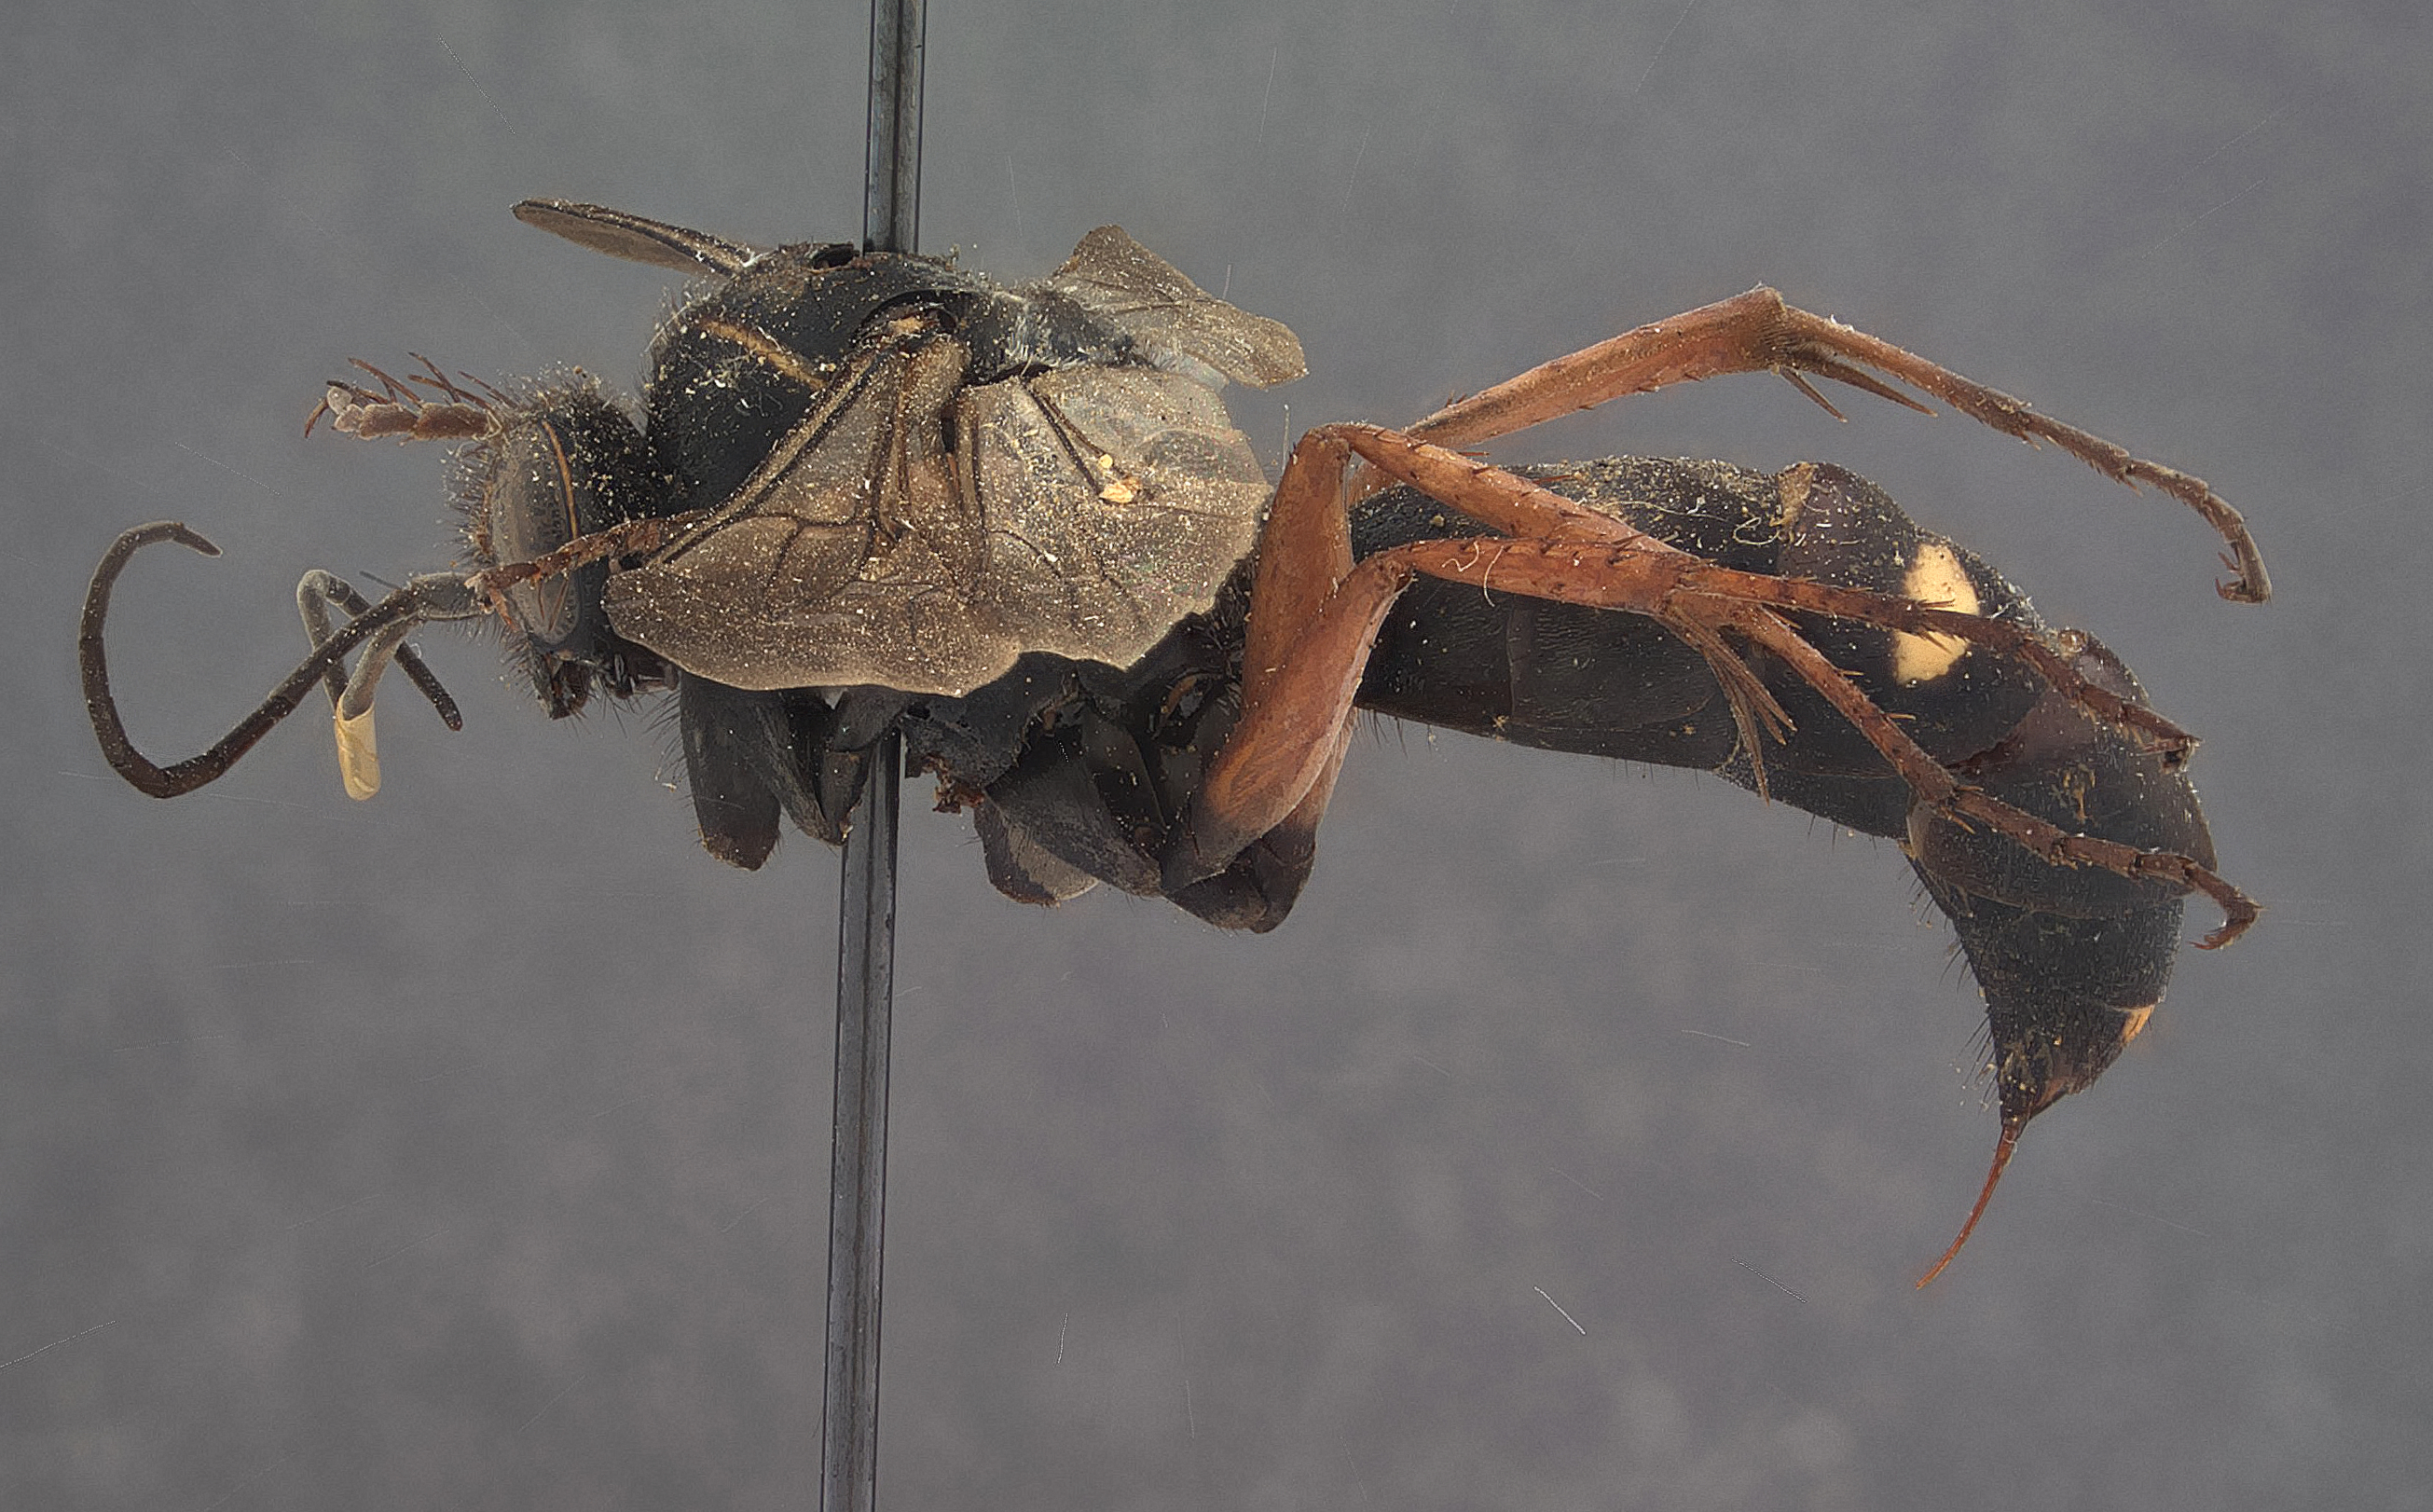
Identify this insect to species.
Episyron ferrantei
